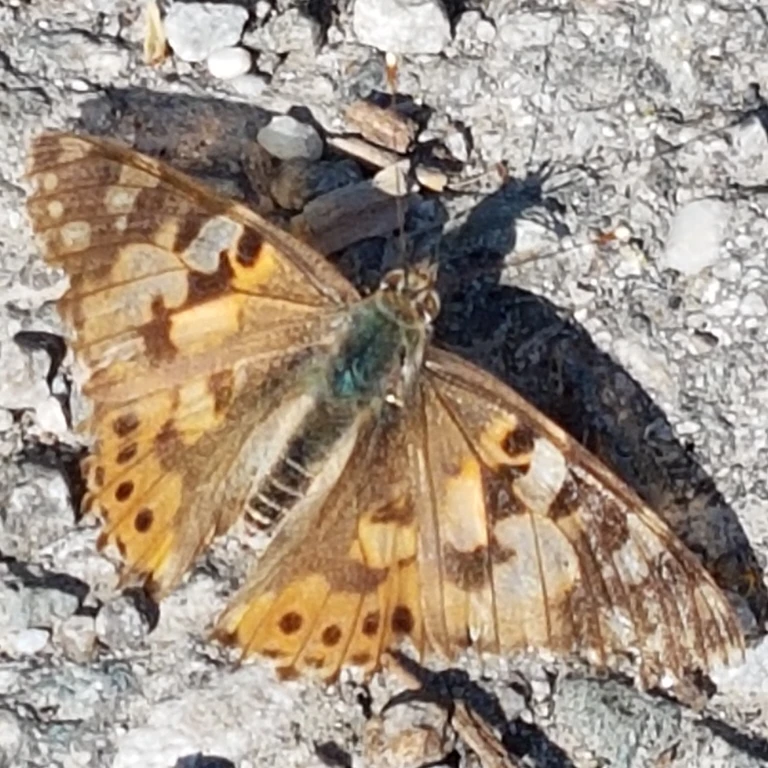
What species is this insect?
Vanessa cardui
